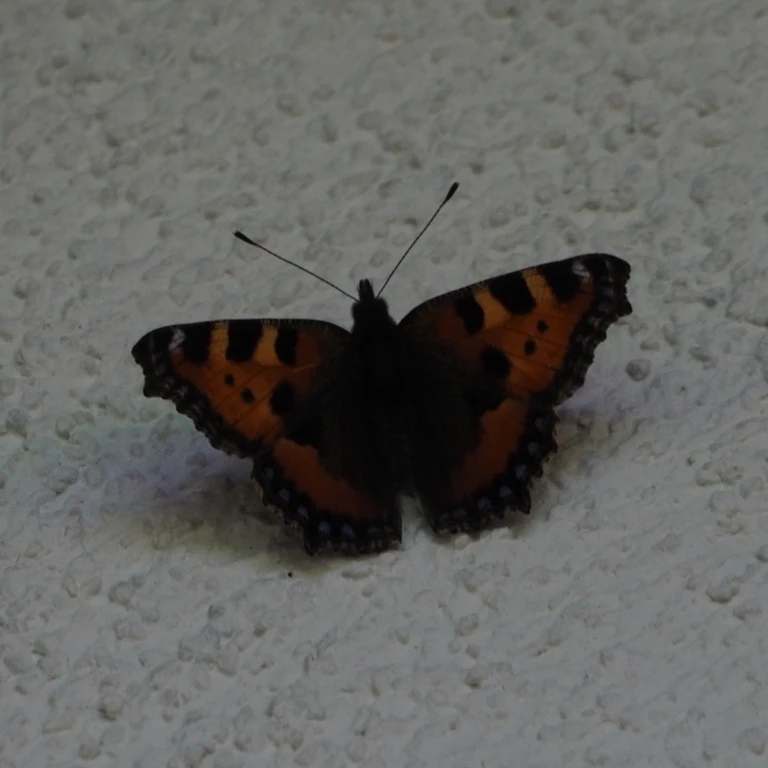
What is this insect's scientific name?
Aglais urticae
